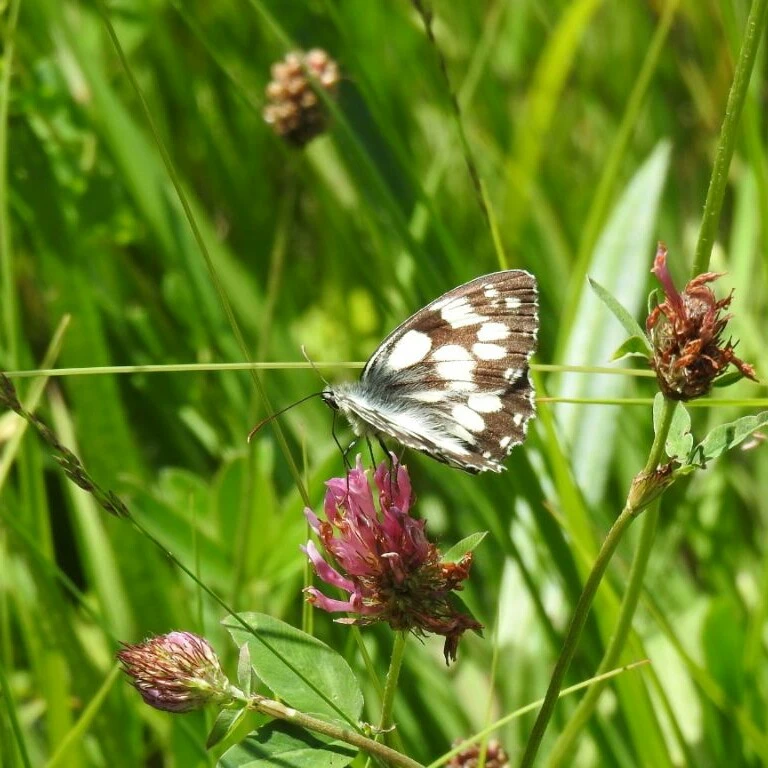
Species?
Melanargia galathea
